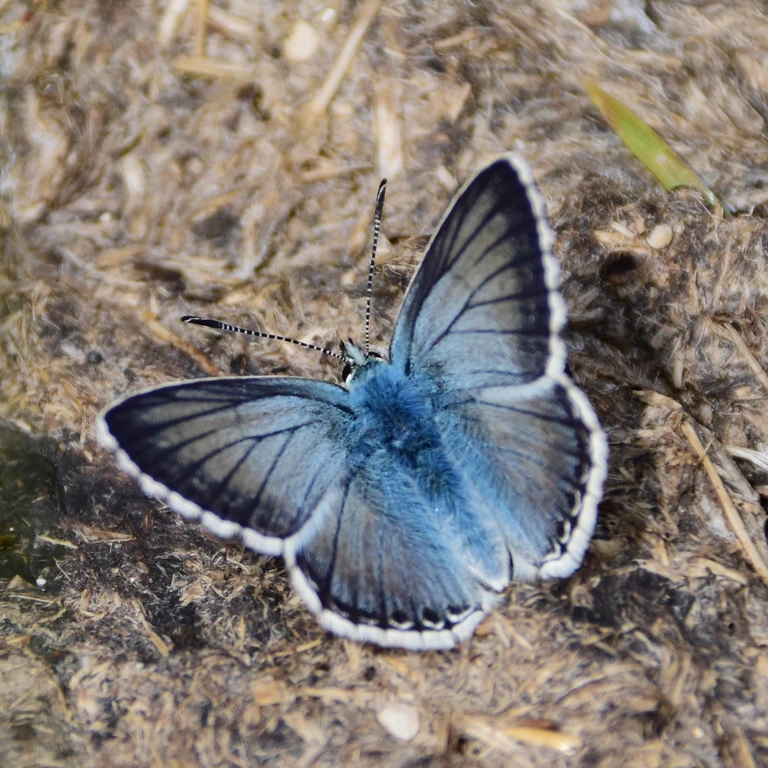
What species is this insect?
Lysandra coridon
